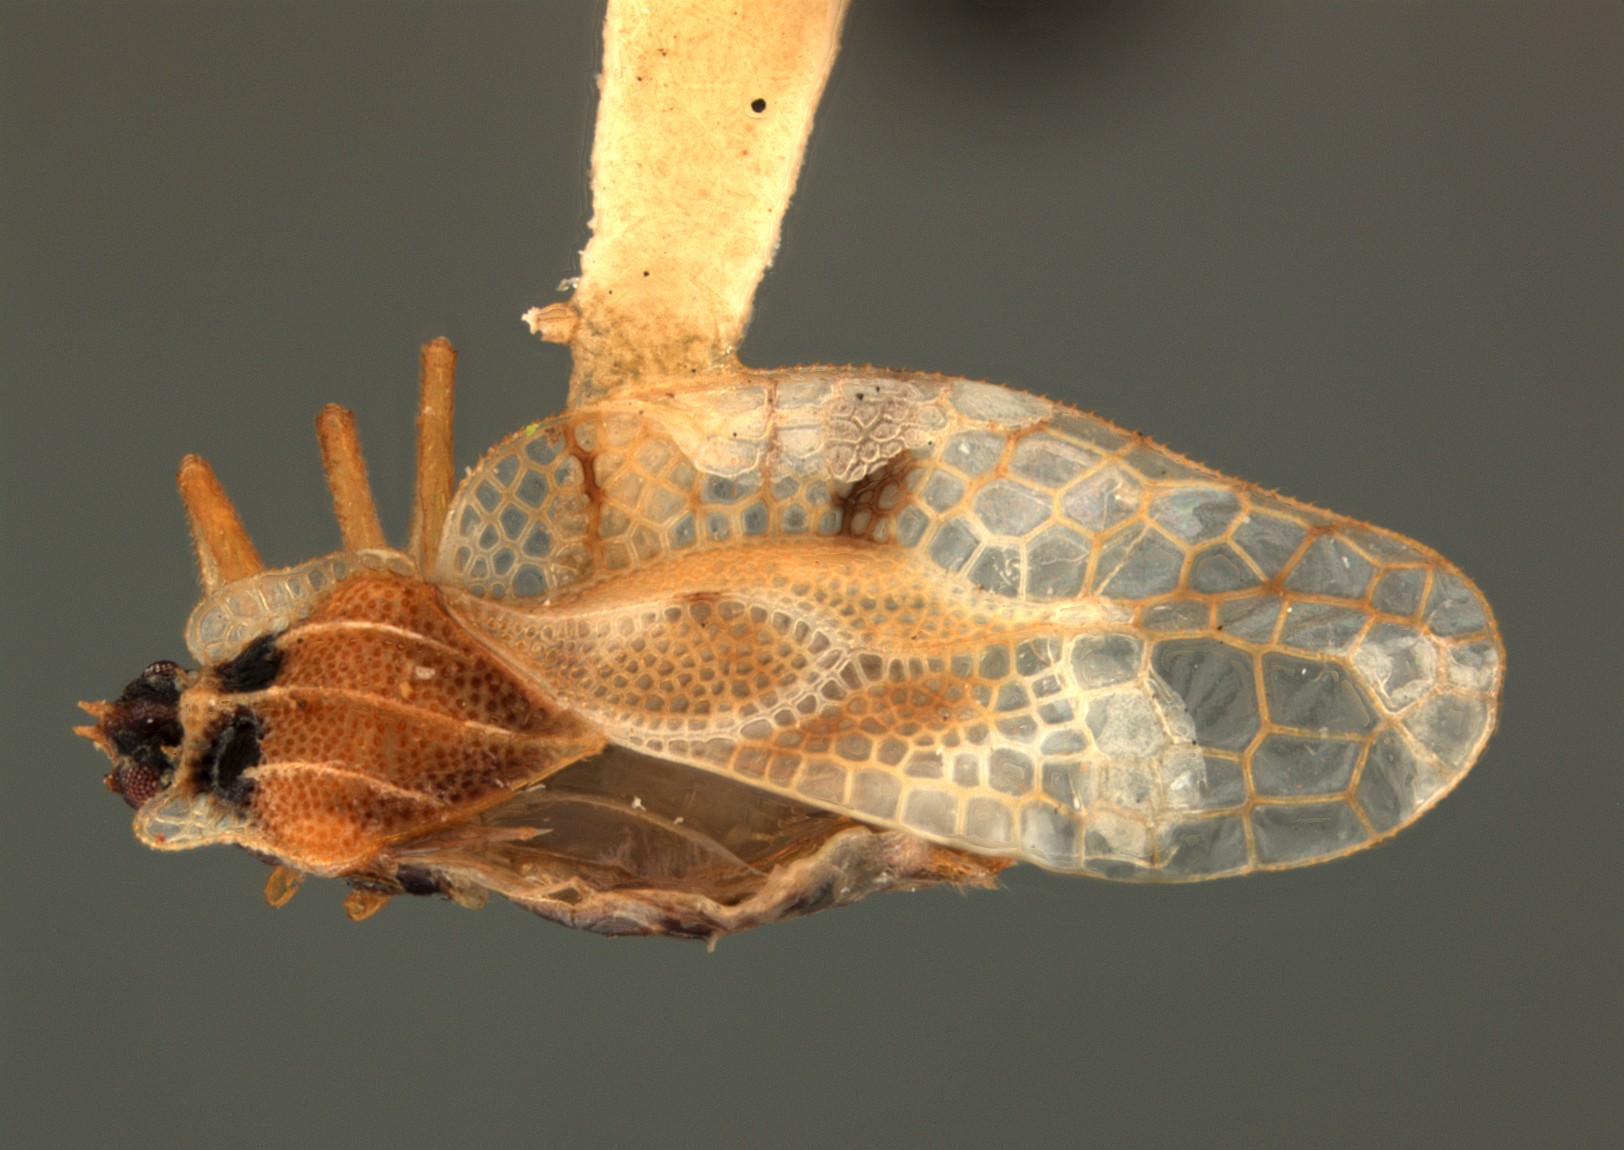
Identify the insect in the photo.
Pleseobyrsa ablusa
